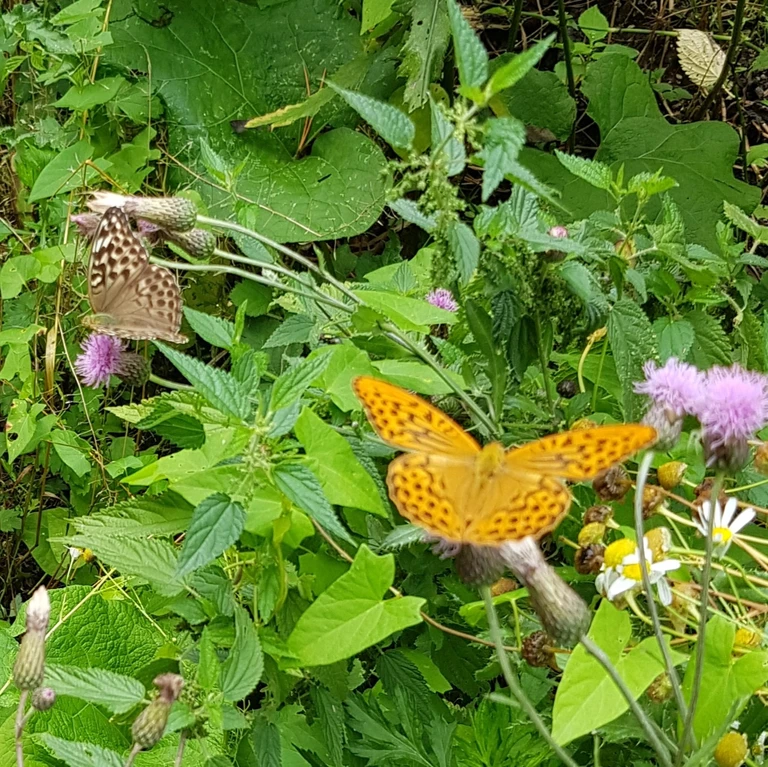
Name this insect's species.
Argynnis paphia
